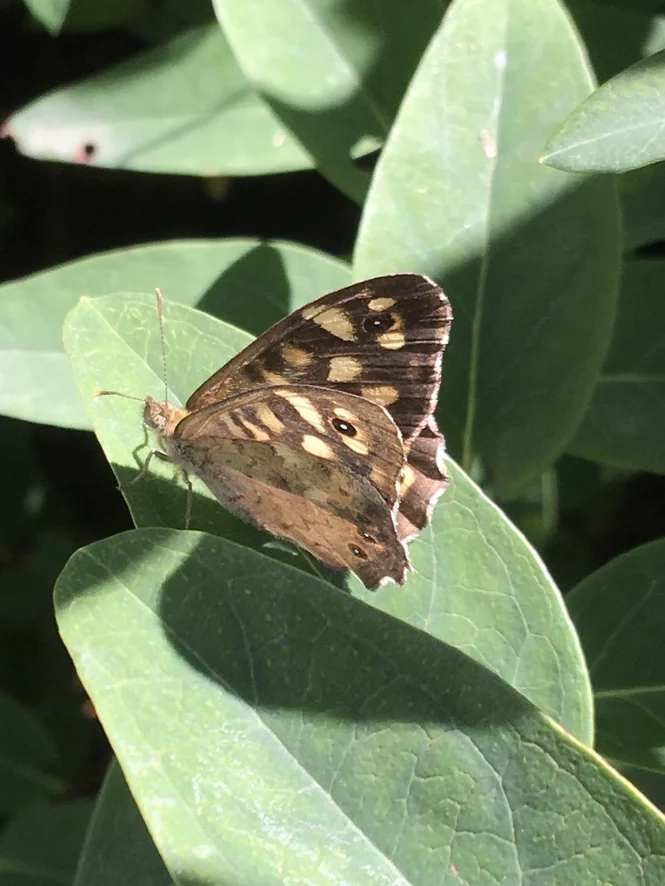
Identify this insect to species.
Pararge aegeria
